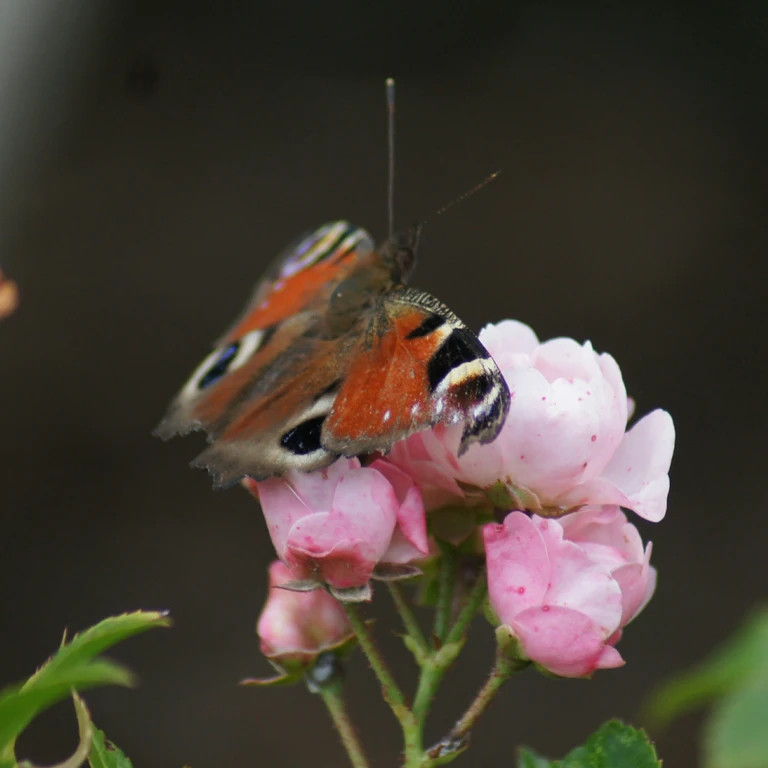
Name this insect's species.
Aglais io
